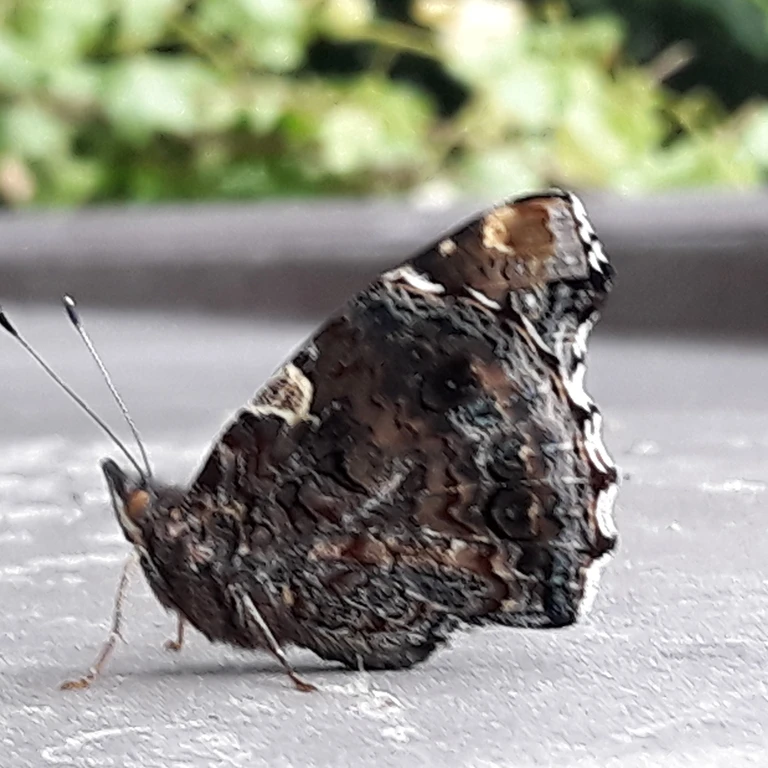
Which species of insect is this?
Vanessa atalanta
